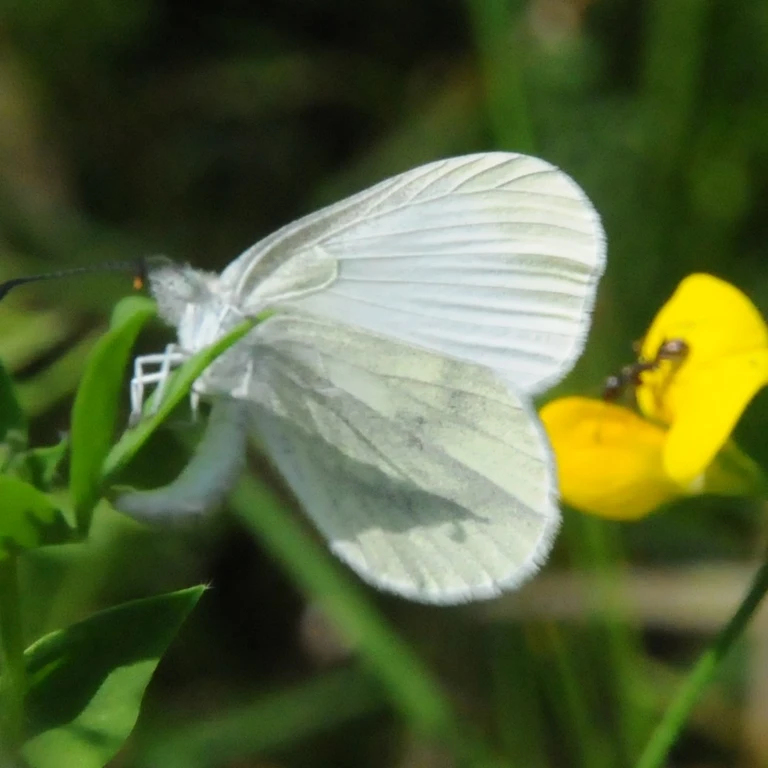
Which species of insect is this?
Leptidea sinapis/juvernica
